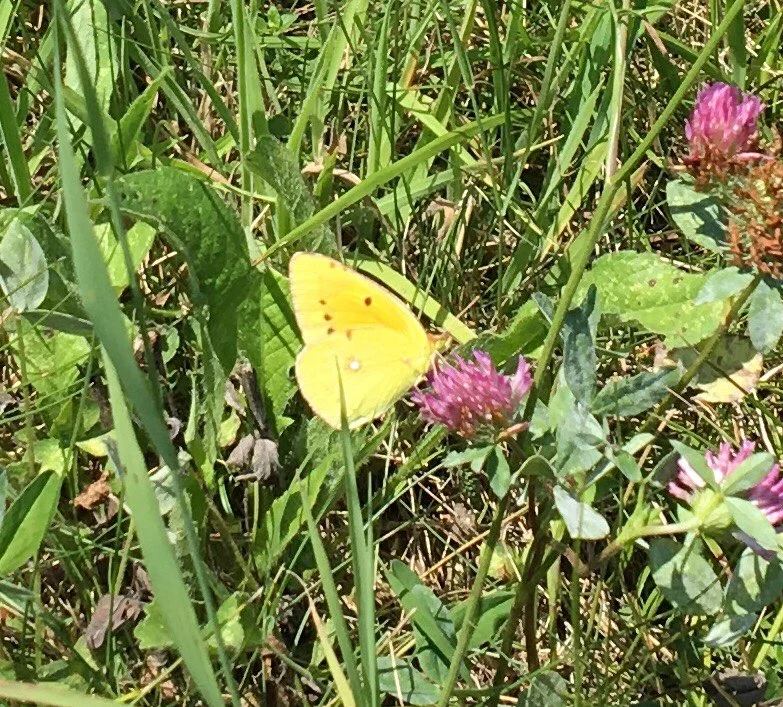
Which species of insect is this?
Colias croceus
